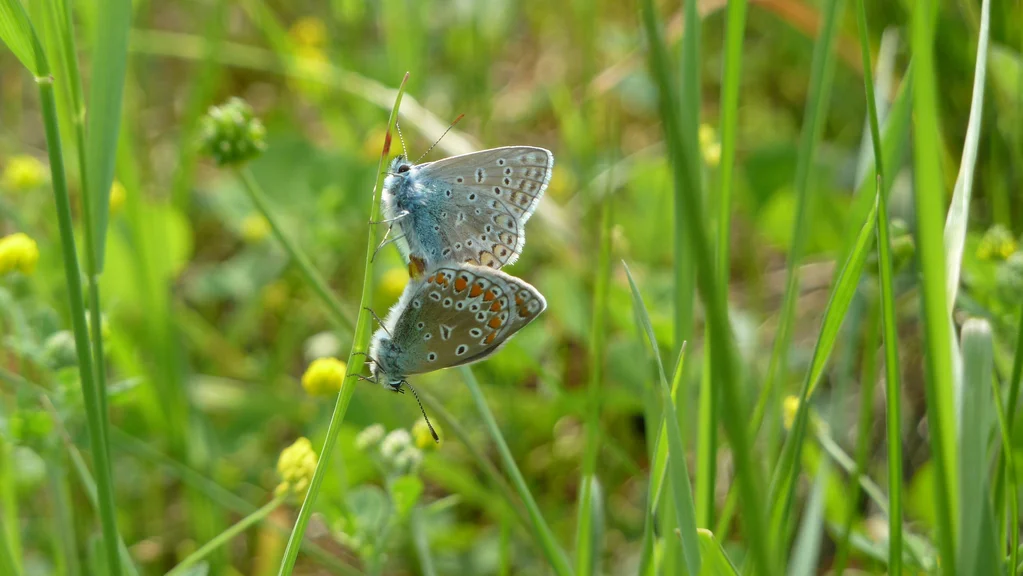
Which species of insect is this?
Polyommatus icarus
